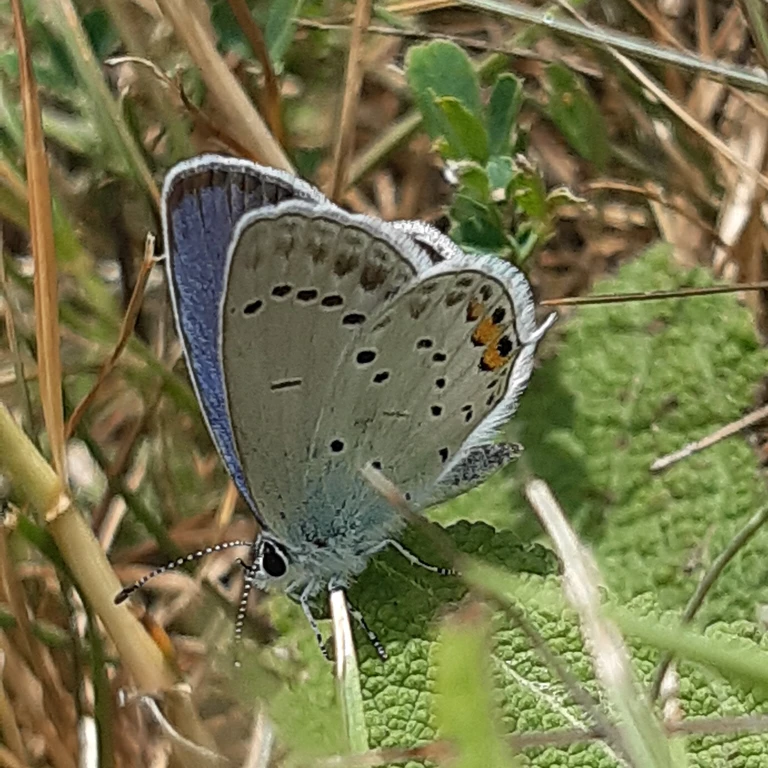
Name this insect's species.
Cupido argiades (also Elkalyce argiades)
